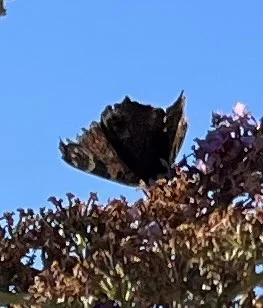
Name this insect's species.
Aglais io
